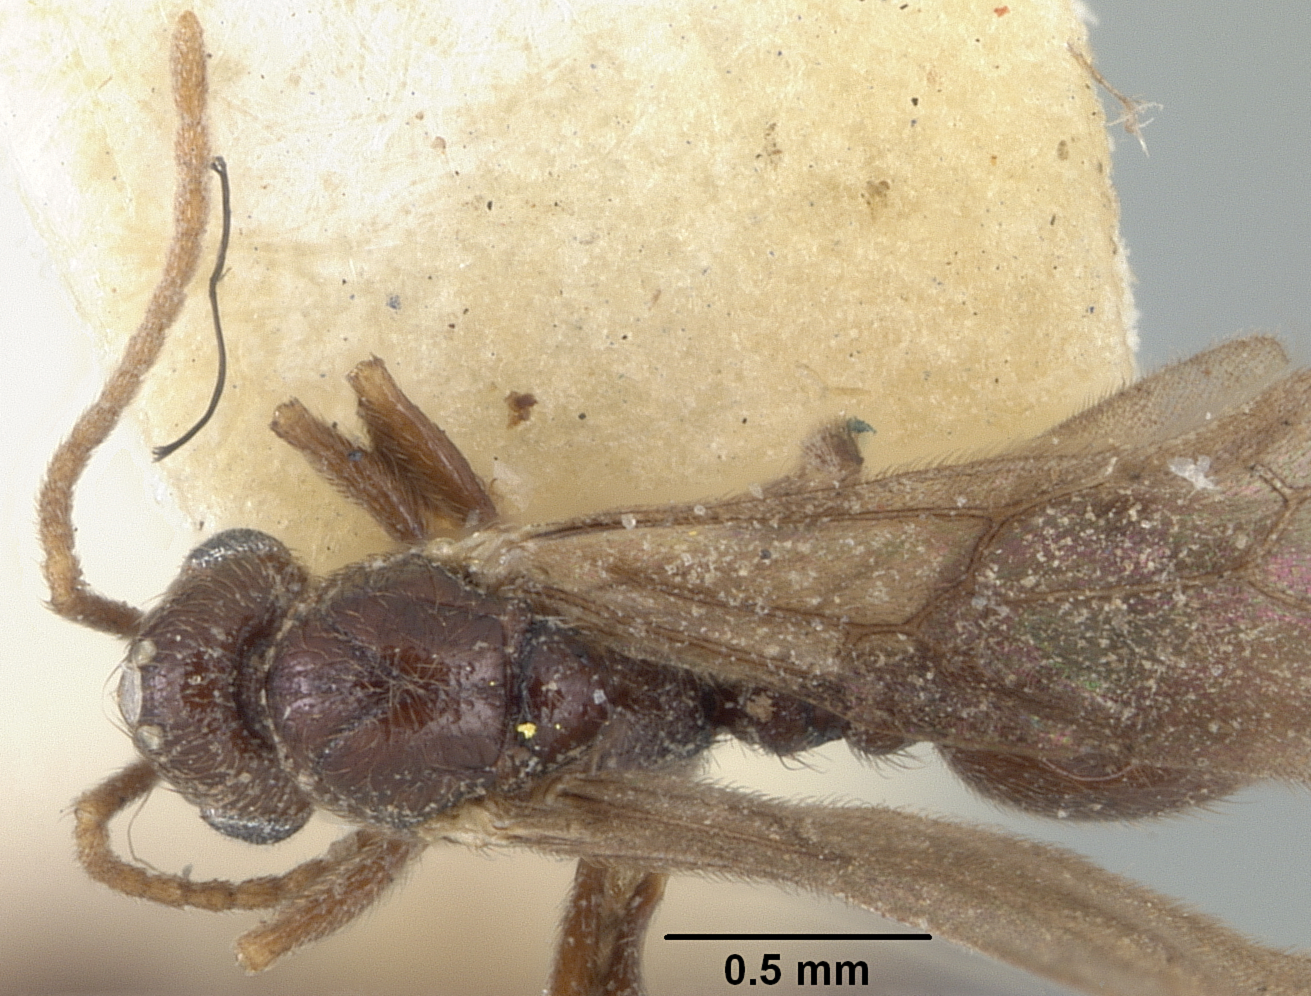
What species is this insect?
Rogeria striatella
